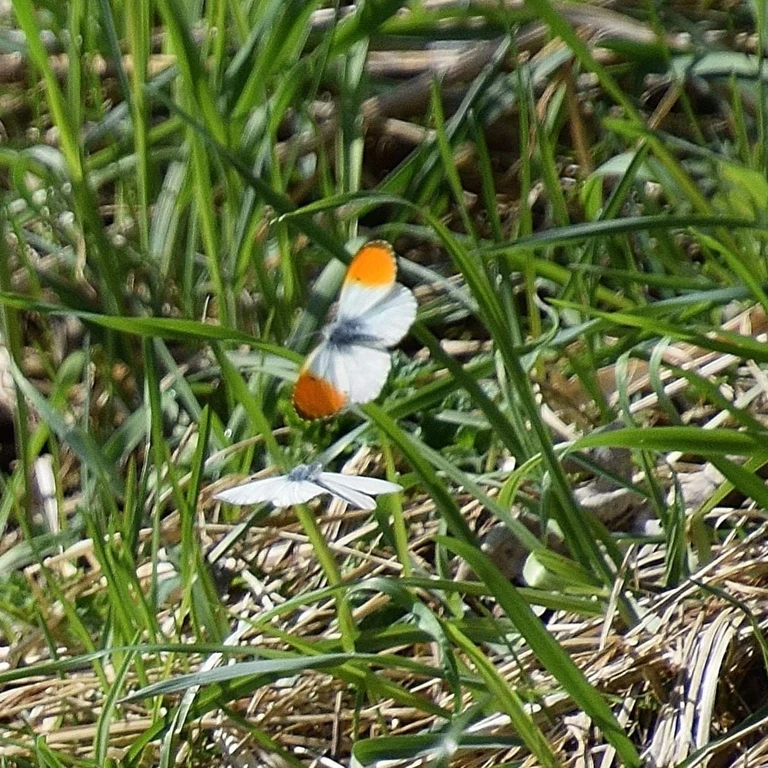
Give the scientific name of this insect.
Anthocharis cardamines
